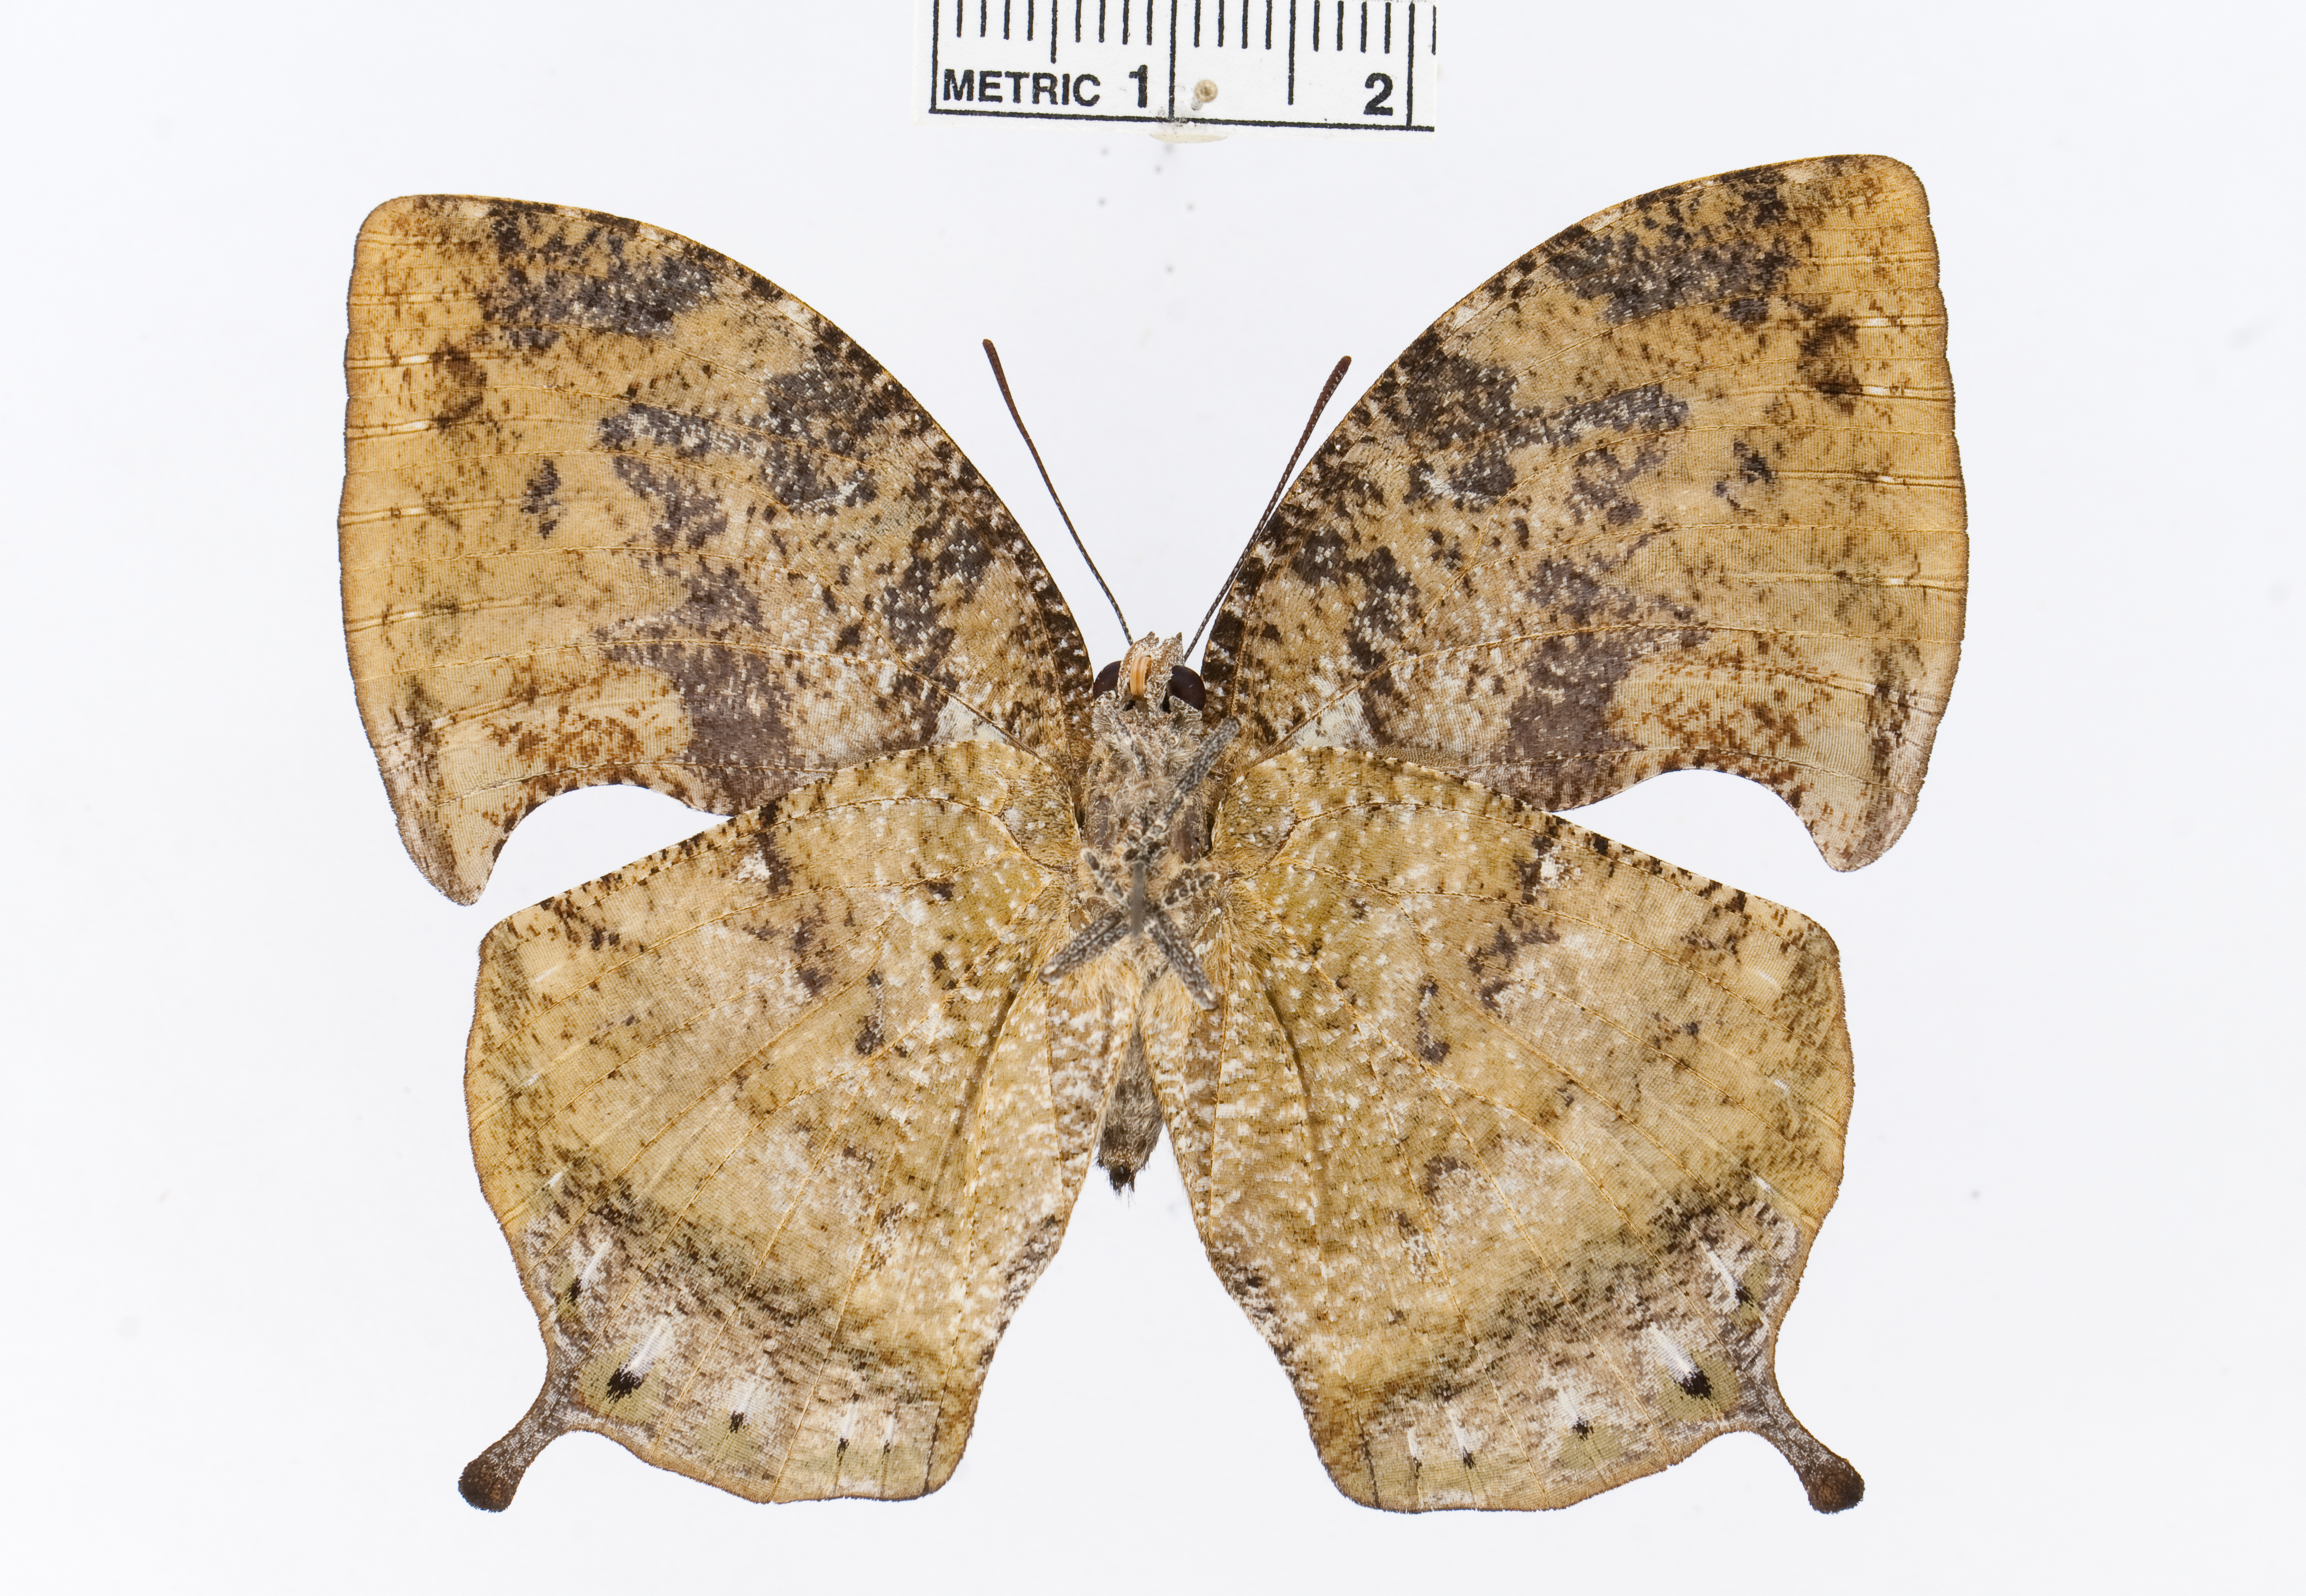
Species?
Memphis nenia
